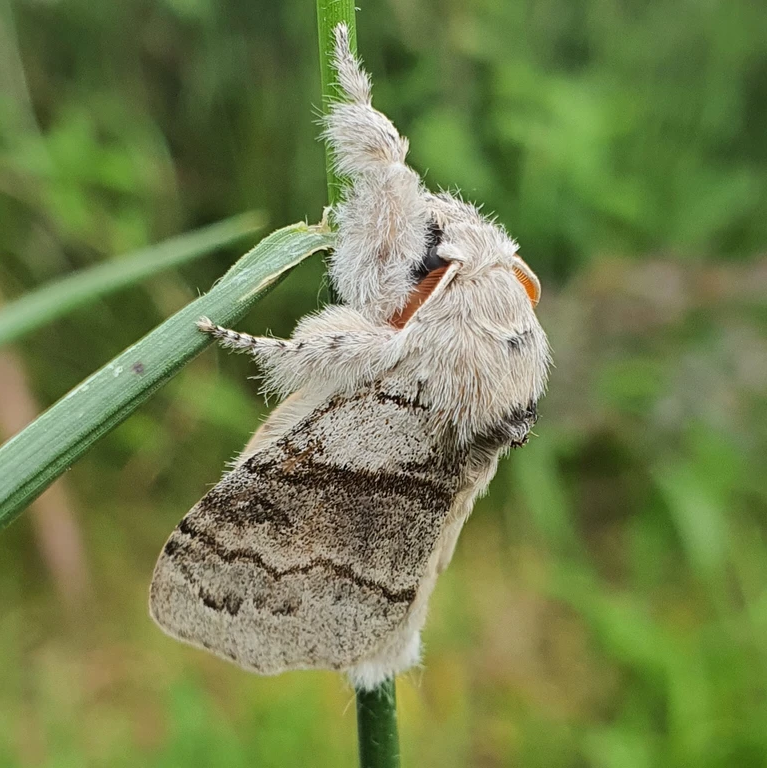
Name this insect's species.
Calliteara pudibunda
